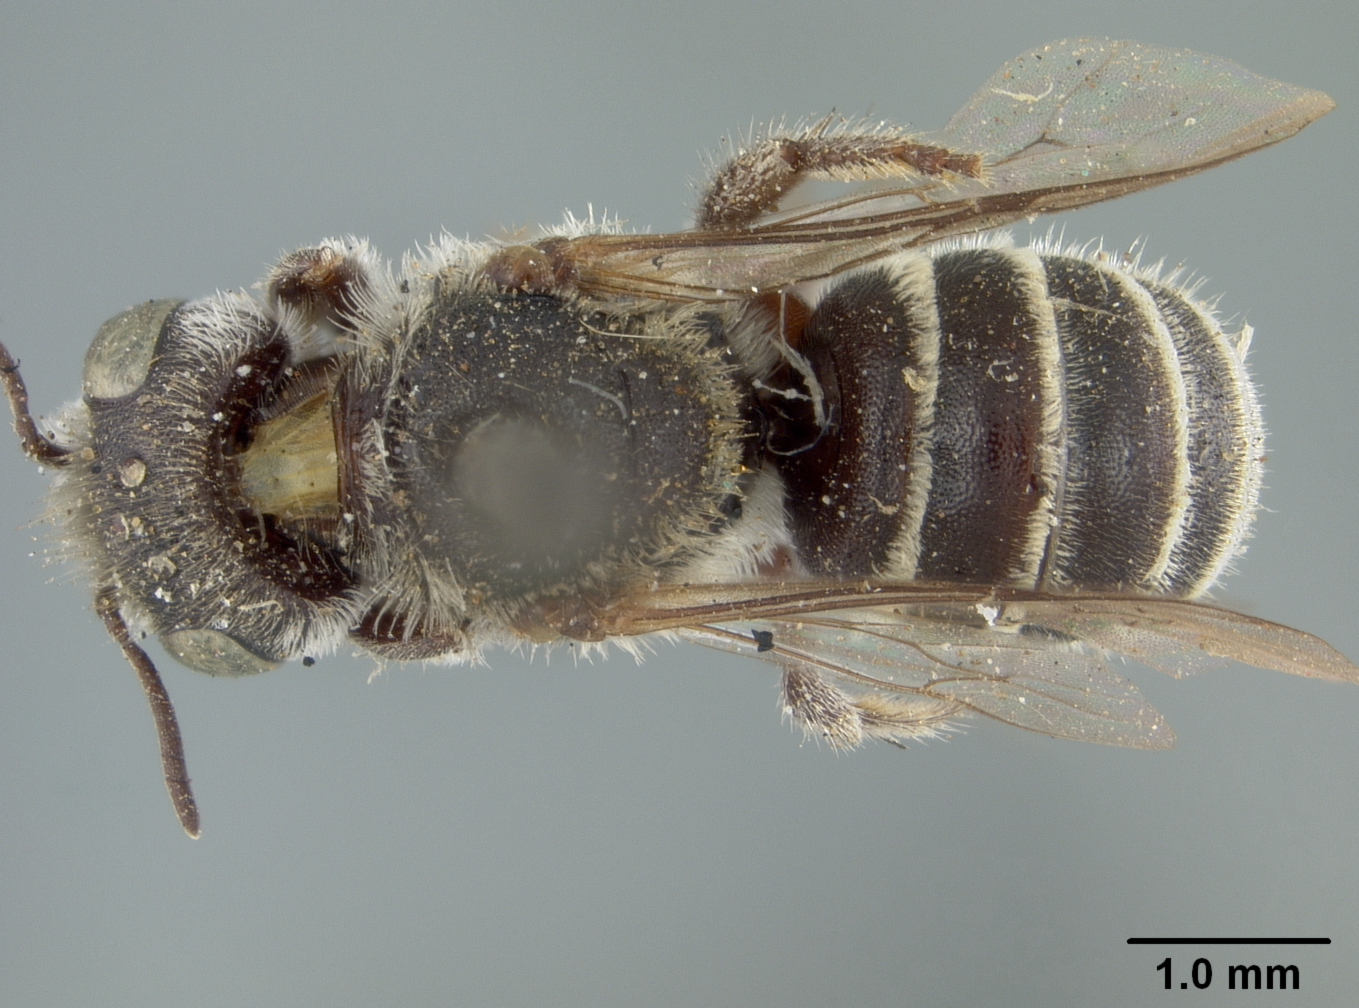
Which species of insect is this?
Ashmeadiella washingtonensis
